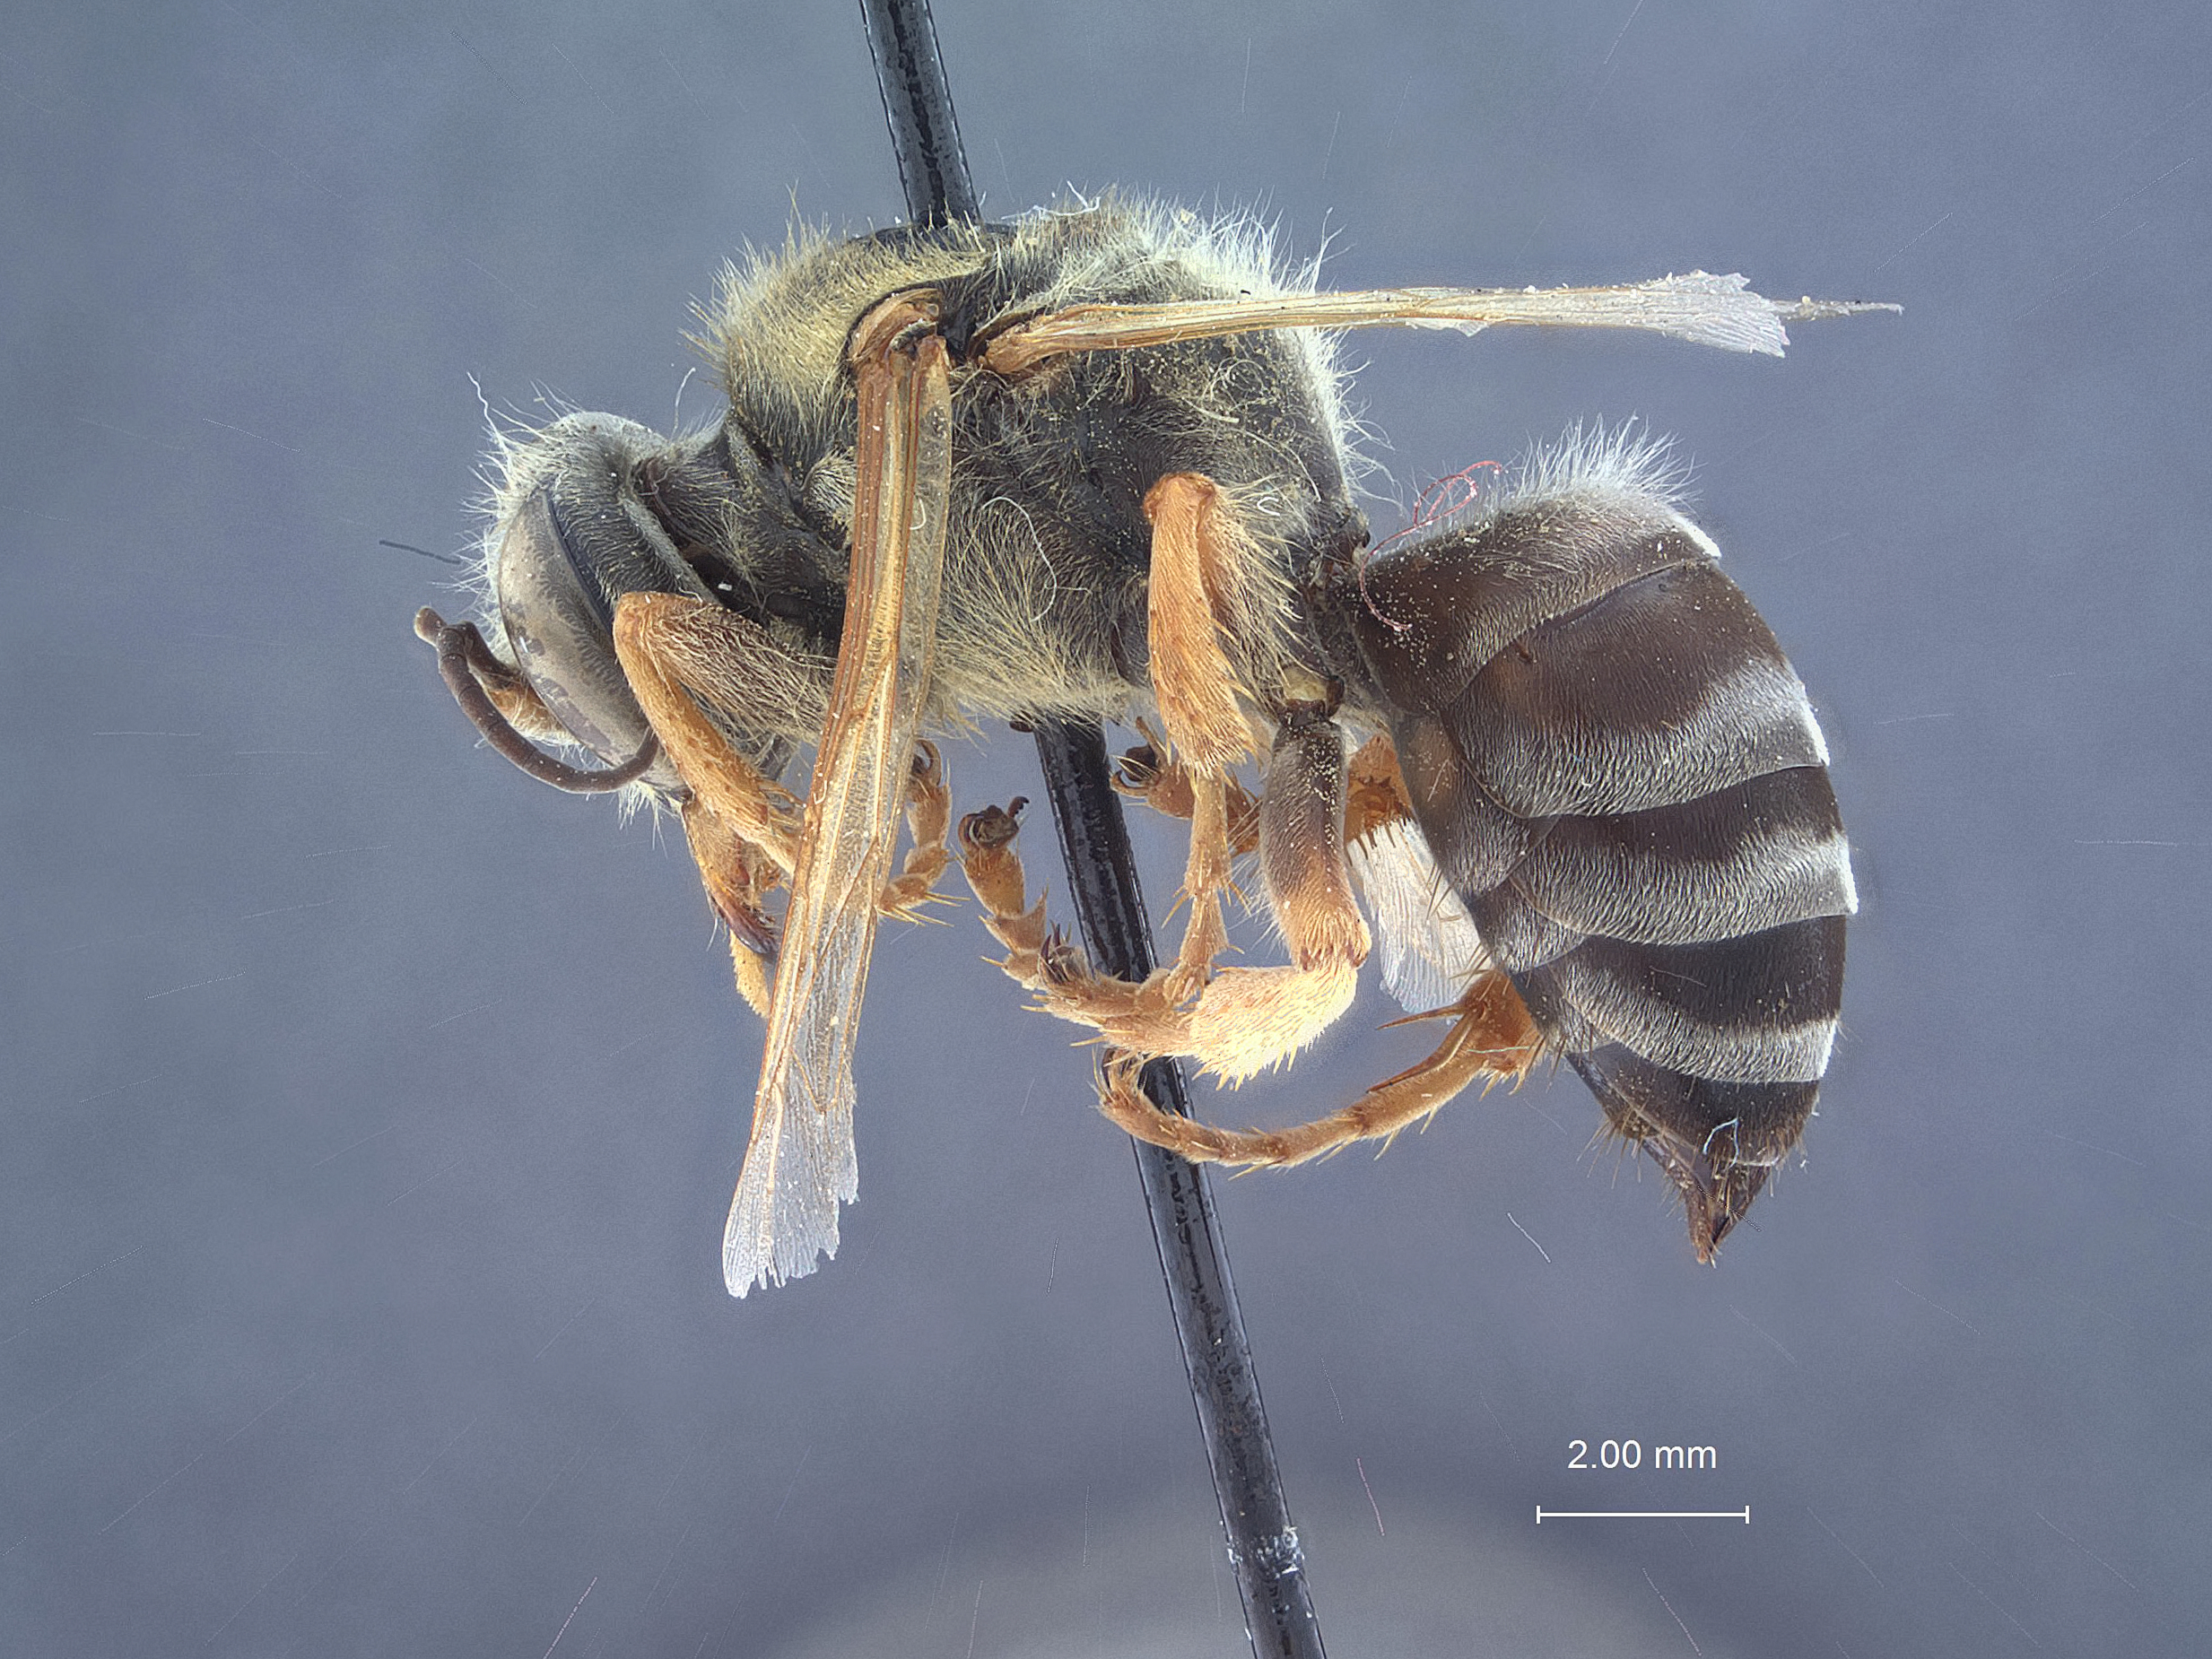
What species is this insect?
Tachytes propinquus
